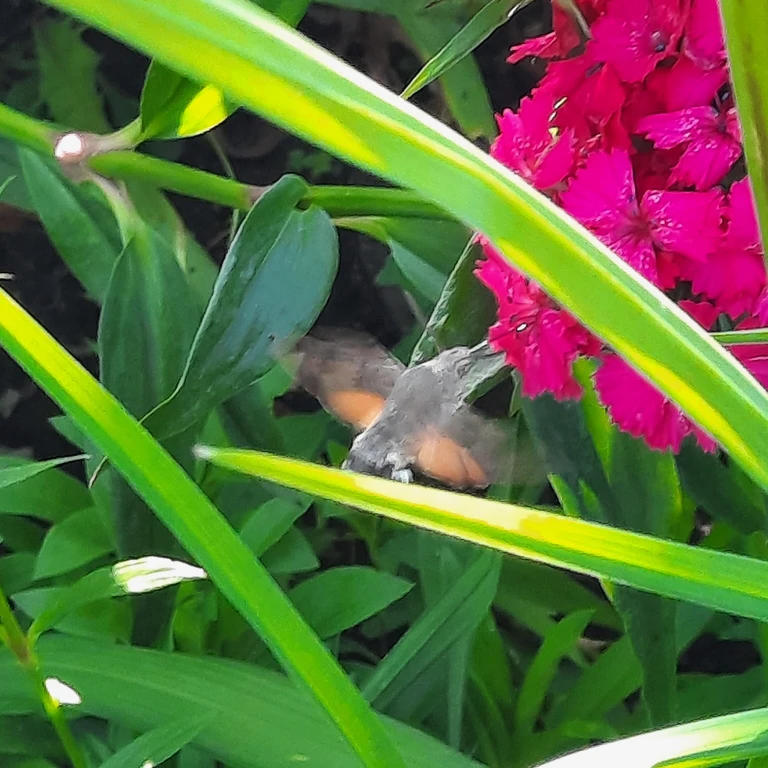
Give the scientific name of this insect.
Macroglossum stellatarum
